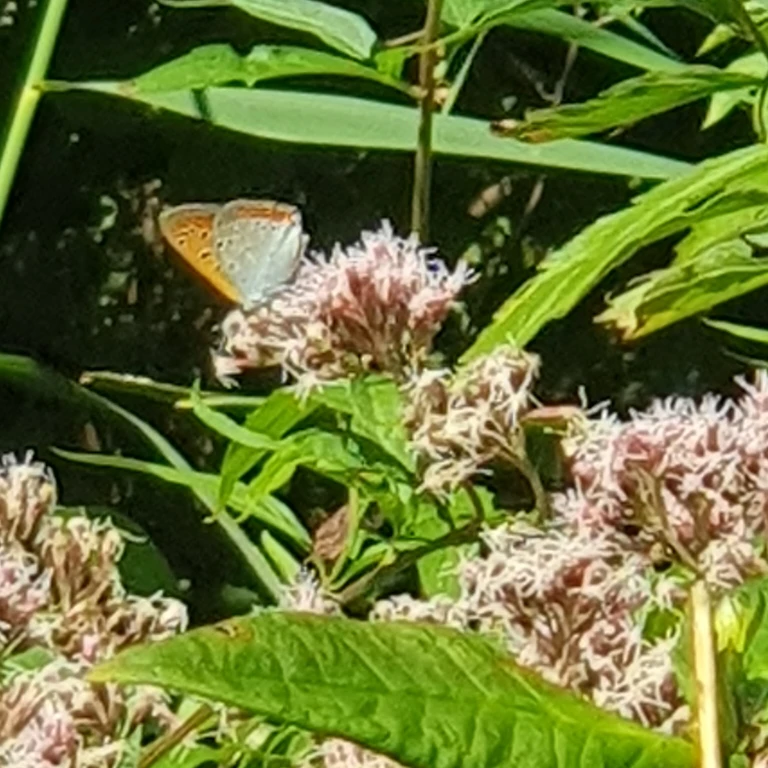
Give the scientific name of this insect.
Lycaena dispar
